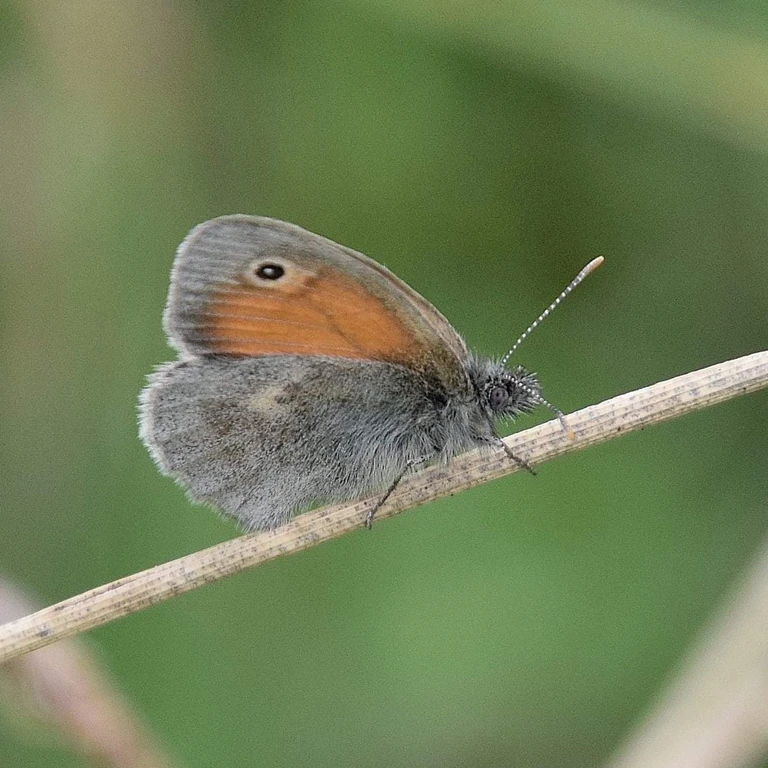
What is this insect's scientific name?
Coenonympha pamphilus
